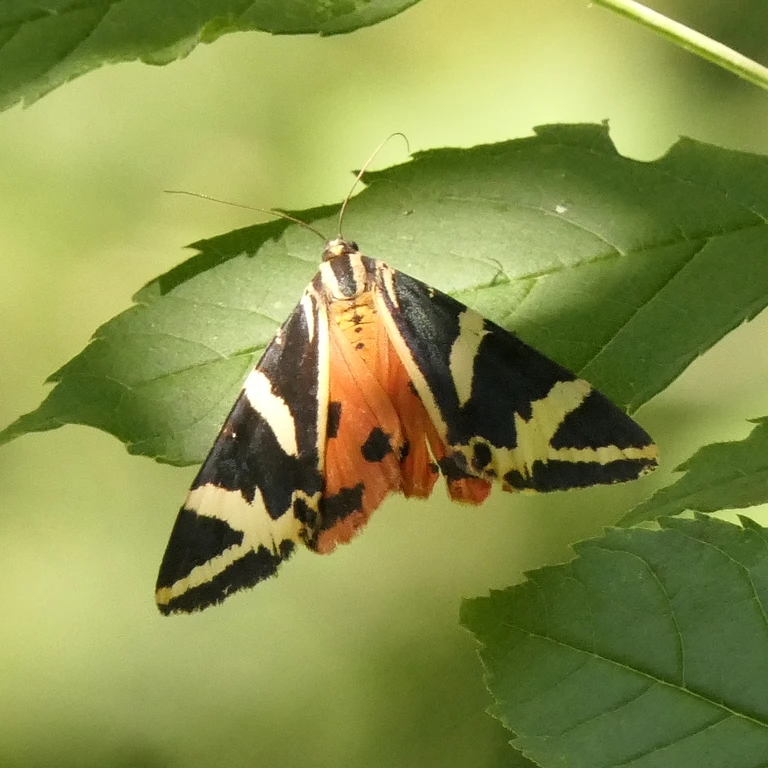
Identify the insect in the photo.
Euplagia quadripunctaria
